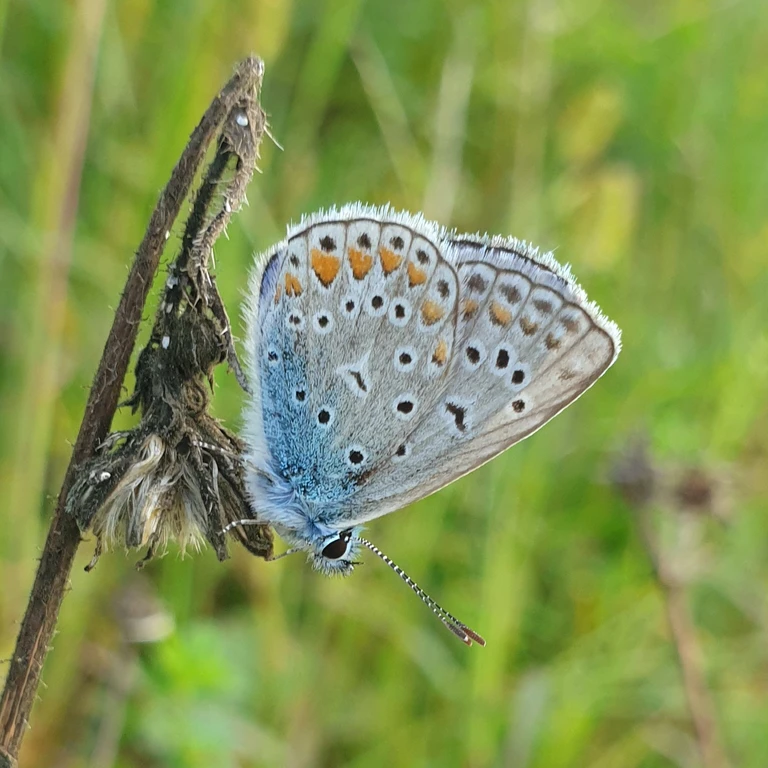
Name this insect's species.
Polyommatus icarus
